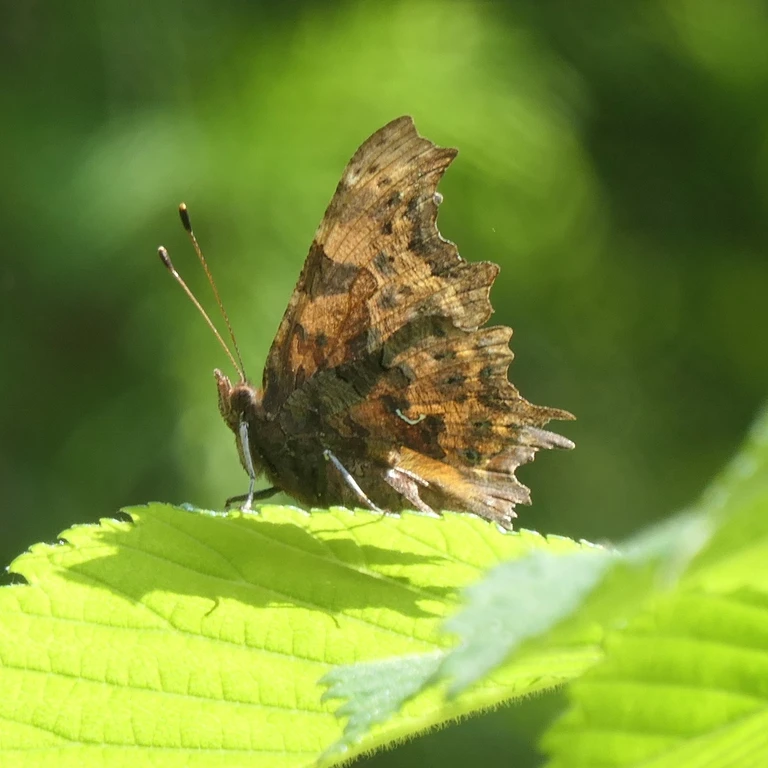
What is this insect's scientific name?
Polygonia c-album
